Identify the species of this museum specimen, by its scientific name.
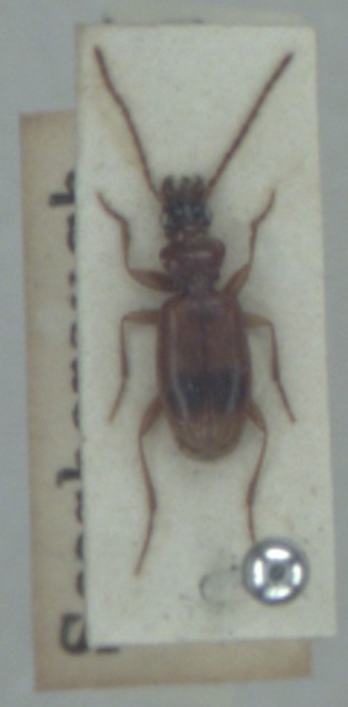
Blemus discus
